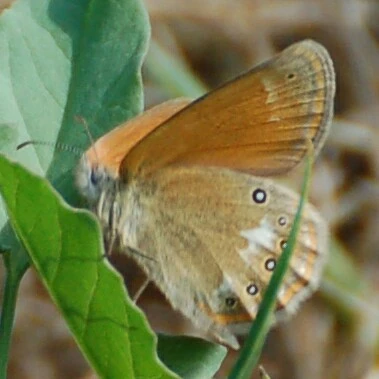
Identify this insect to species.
Coenonympha glycerion (also Coenonympha iphis)
